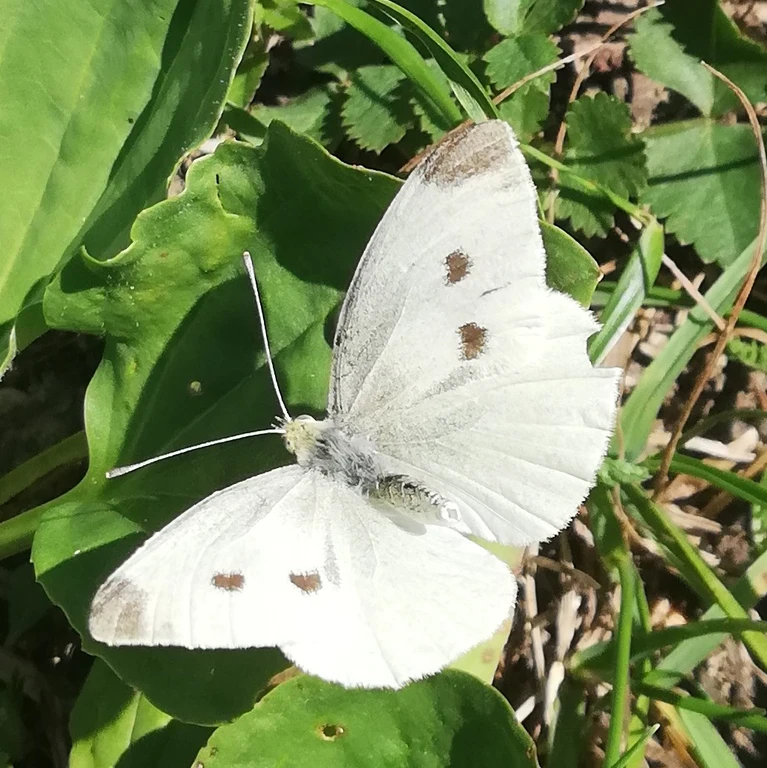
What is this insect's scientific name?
Pieris rapae
